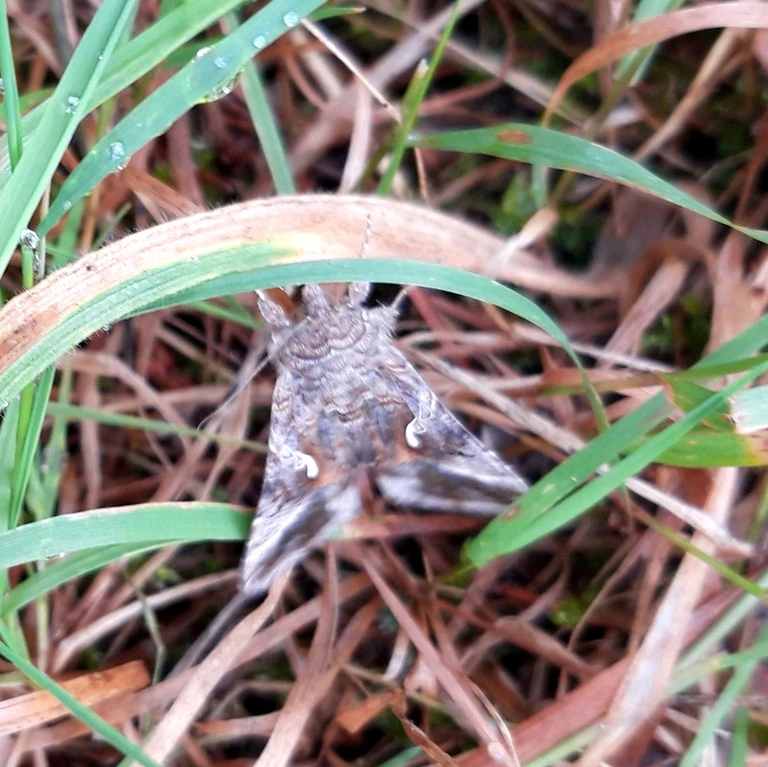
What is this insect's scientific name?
Autographa gamma
